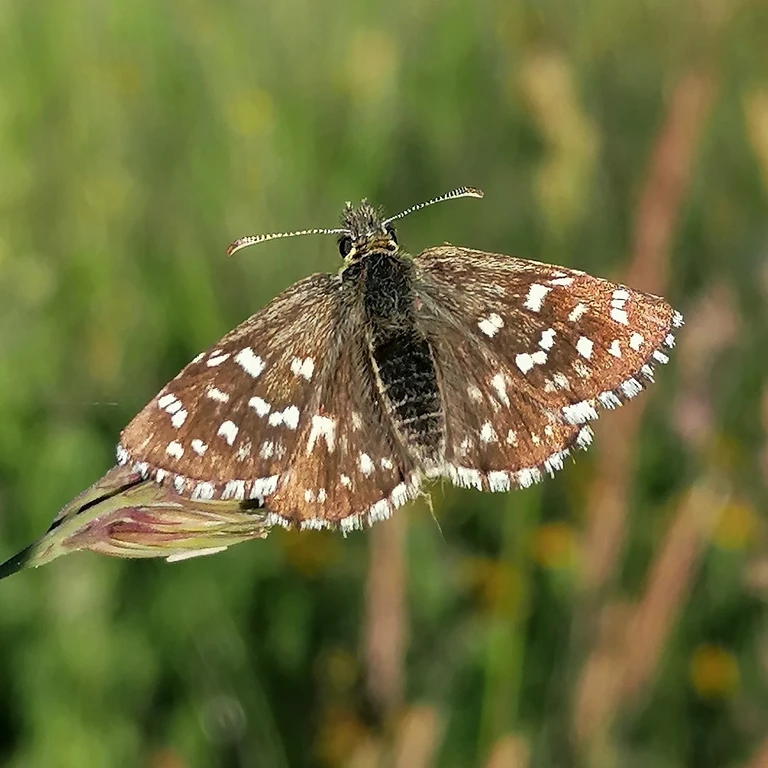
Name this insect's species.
Pyrgus malvae
